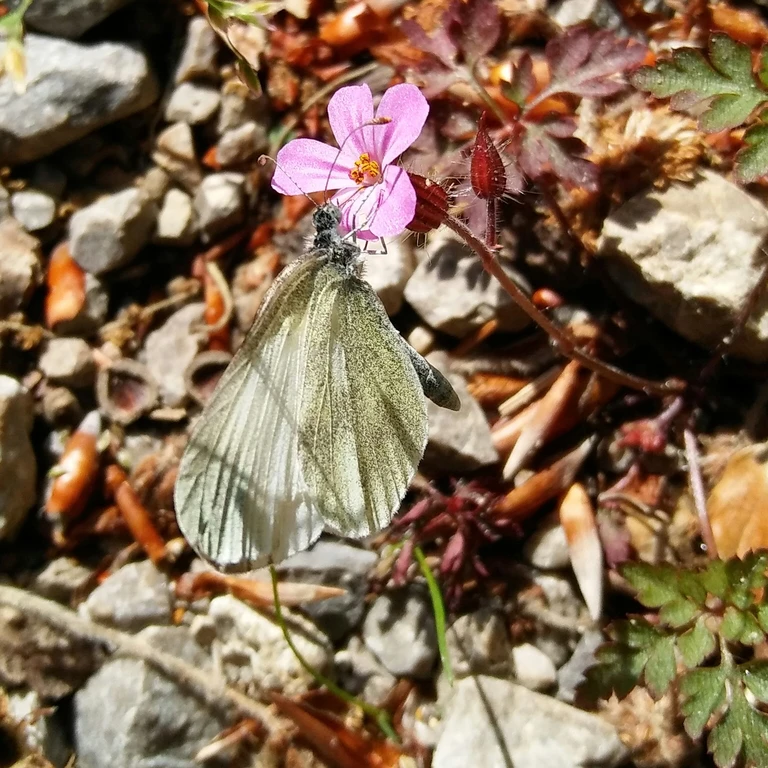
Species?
Leptidea sinapis/juvernica
